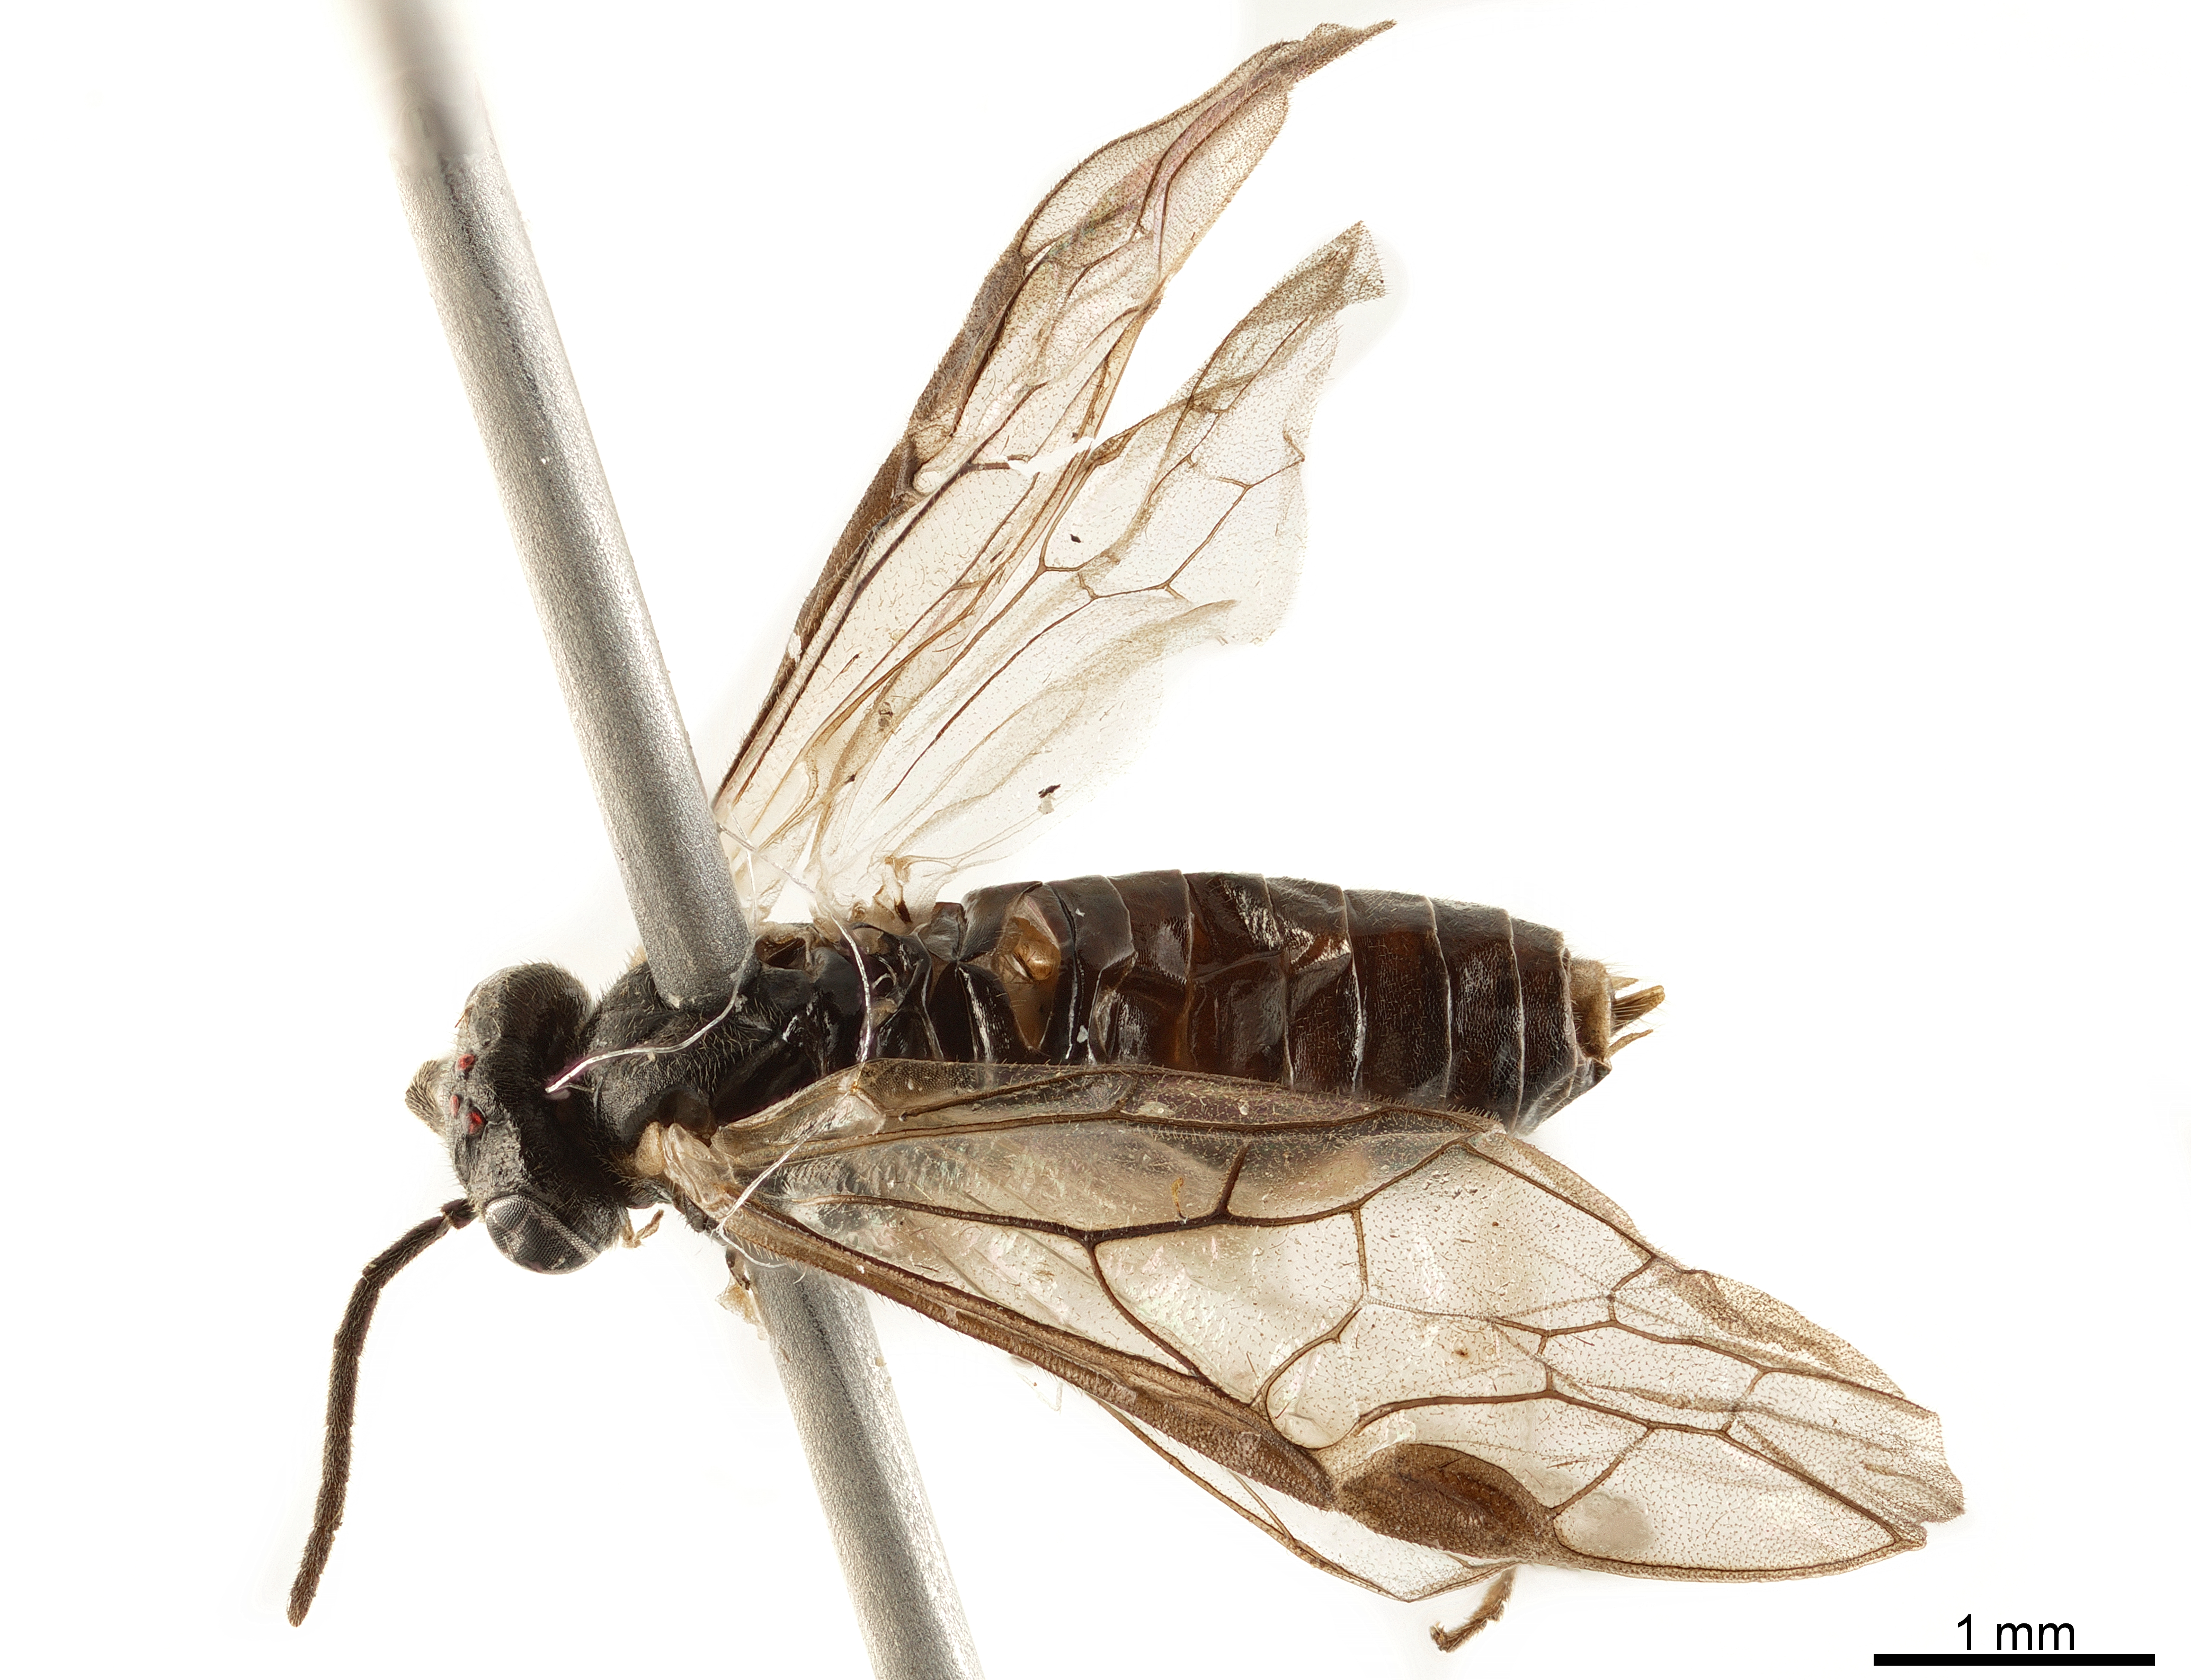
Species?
Pseudohemitaxonus parvus
